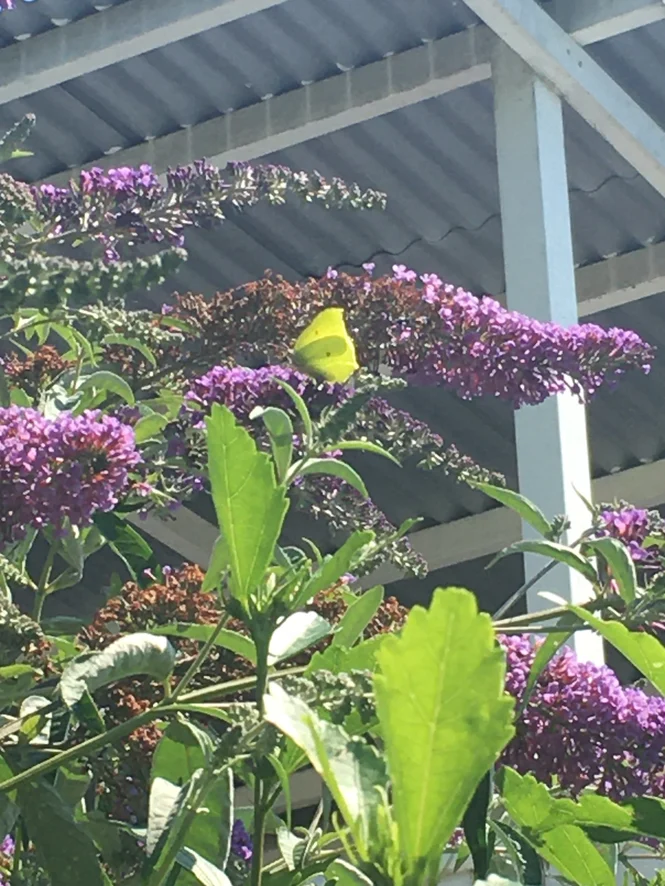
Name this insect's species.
Gonepteryx rhamni
